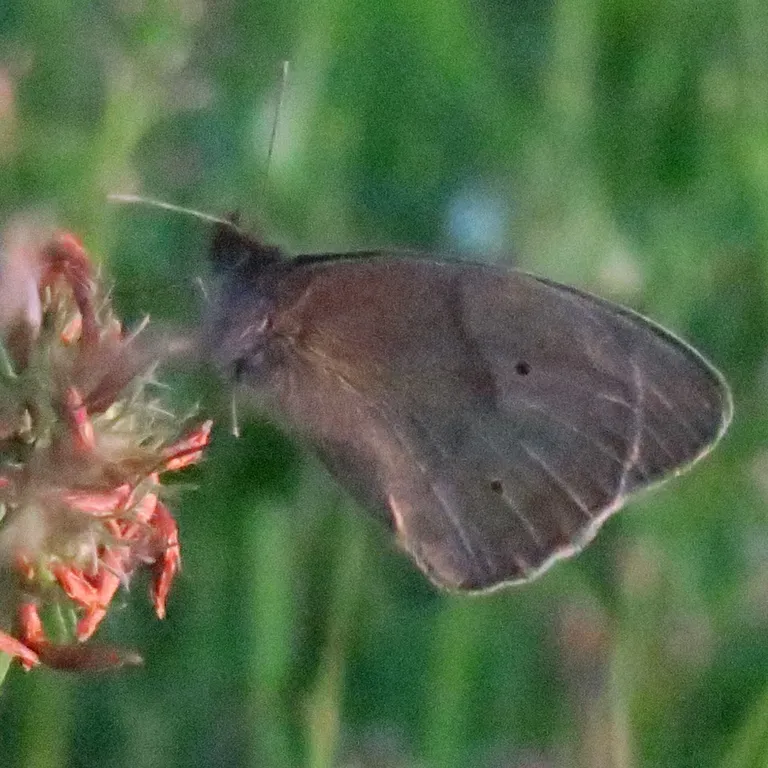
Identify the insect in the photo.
Maniola jurtina
